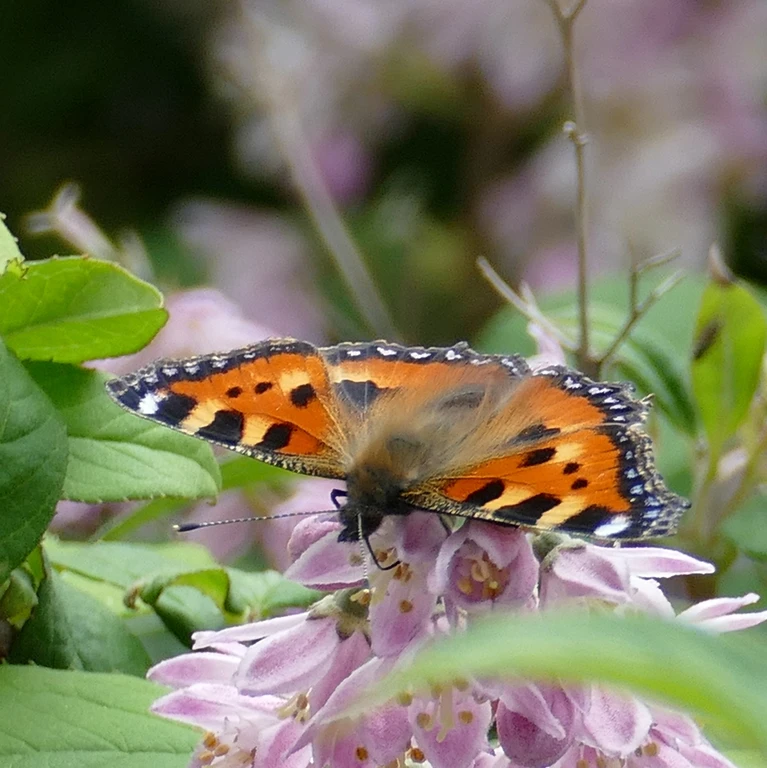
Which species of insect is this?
Aglais urticae
